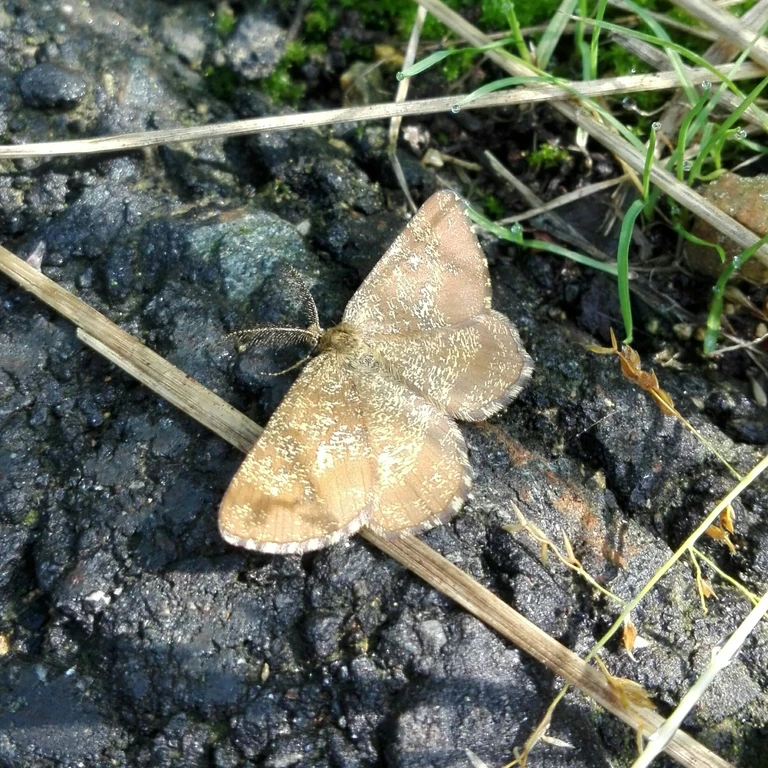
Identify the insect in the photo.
Ematurga atomaria
